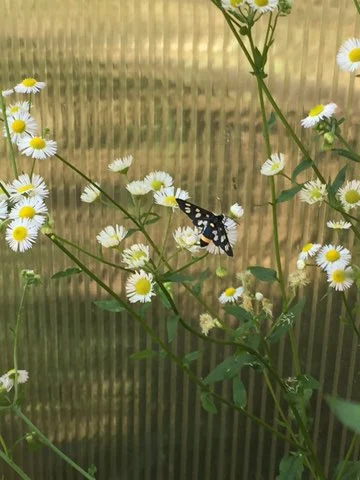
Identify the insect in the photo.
Amata phegea
